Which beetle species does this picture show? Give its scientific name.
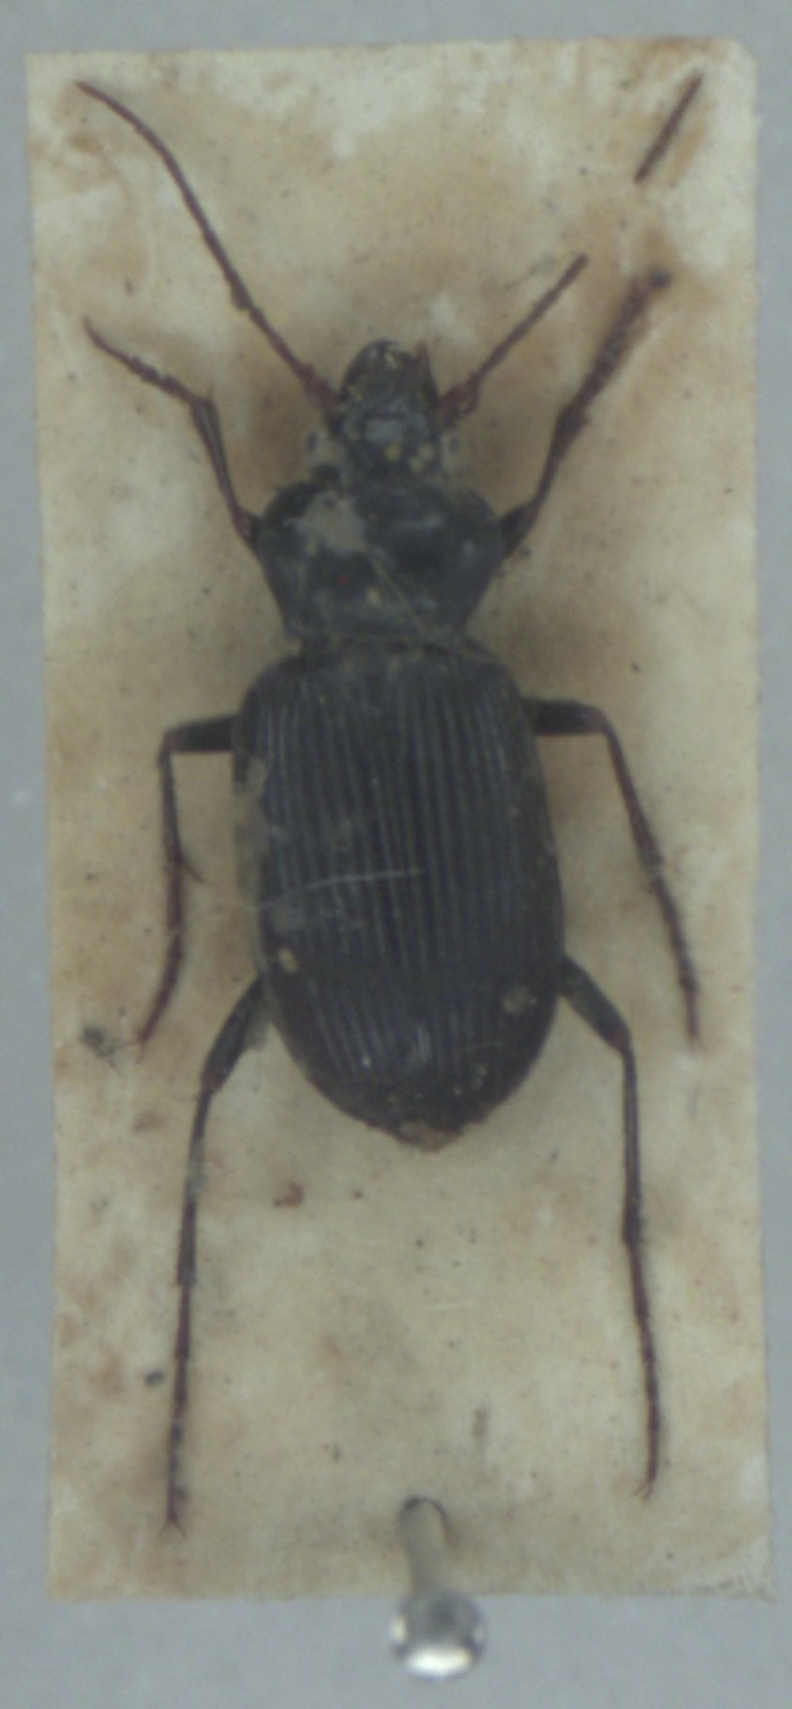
Nebria brevicollis
